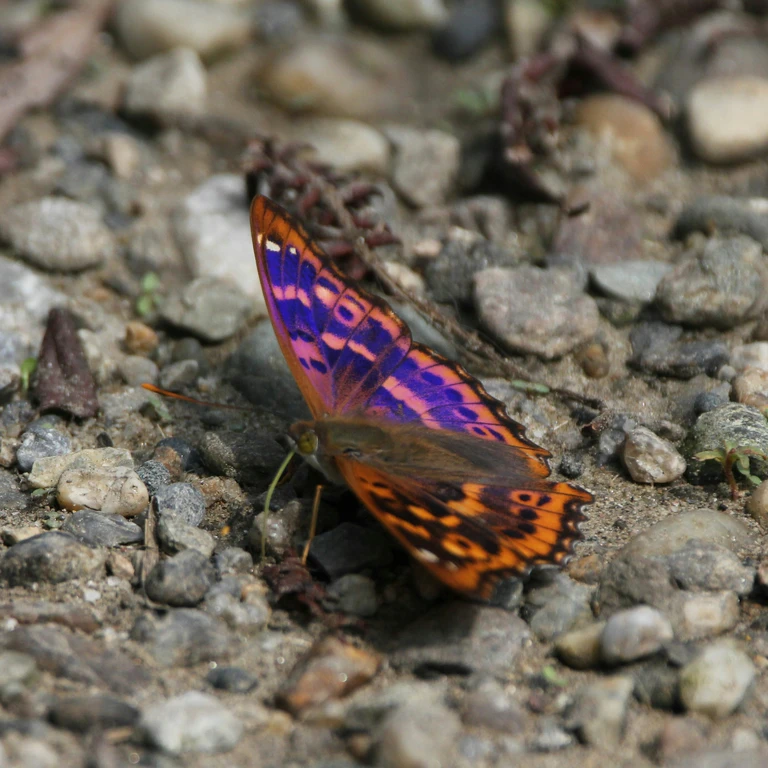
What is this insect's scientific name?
Apatura ilia
